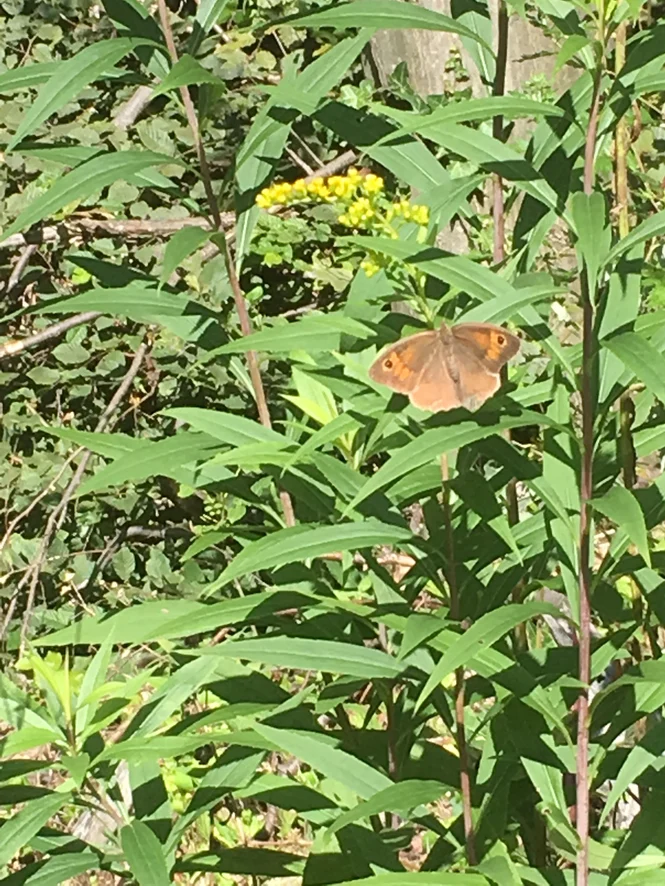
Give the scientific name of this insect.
Maniola jurtina
